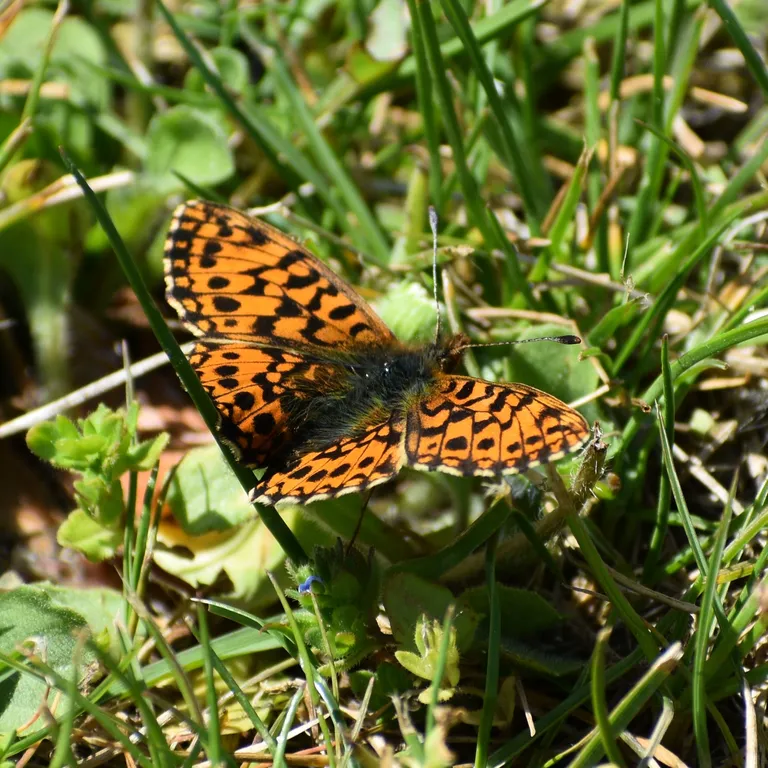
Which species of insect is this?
Boloria dia
